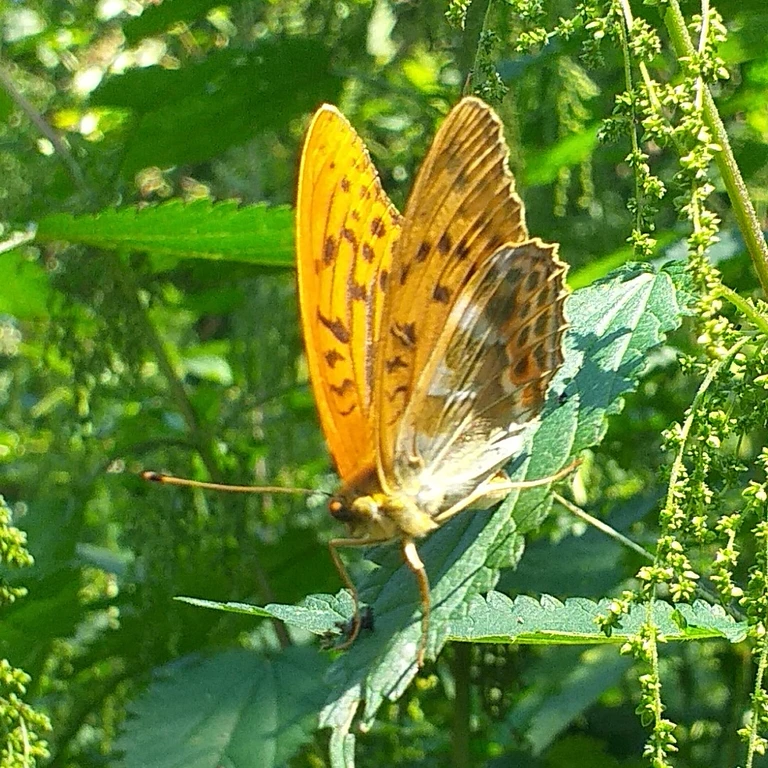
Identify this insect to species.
Argynnis paphia
